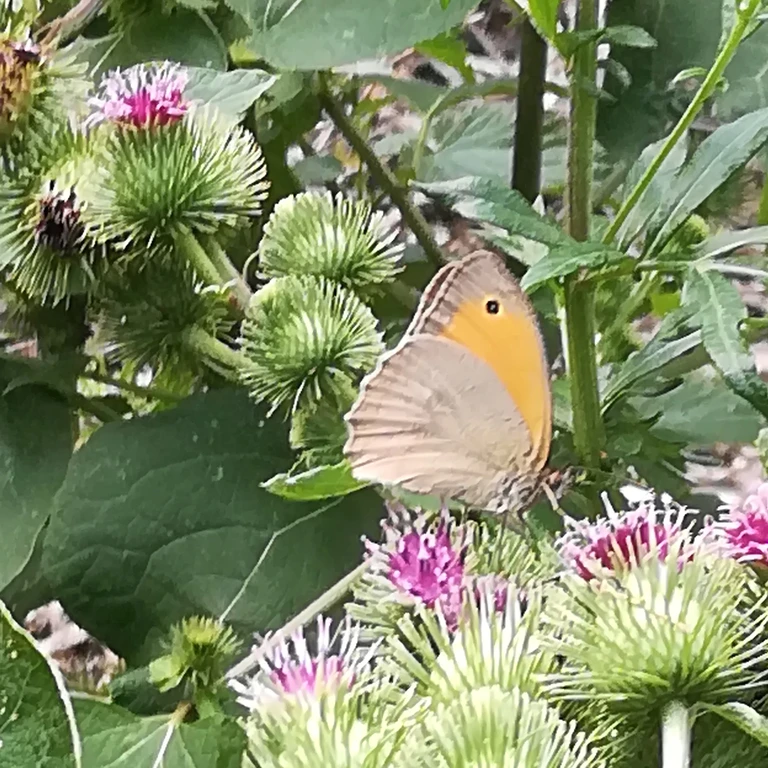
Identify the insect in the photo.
Maniola jurtina
